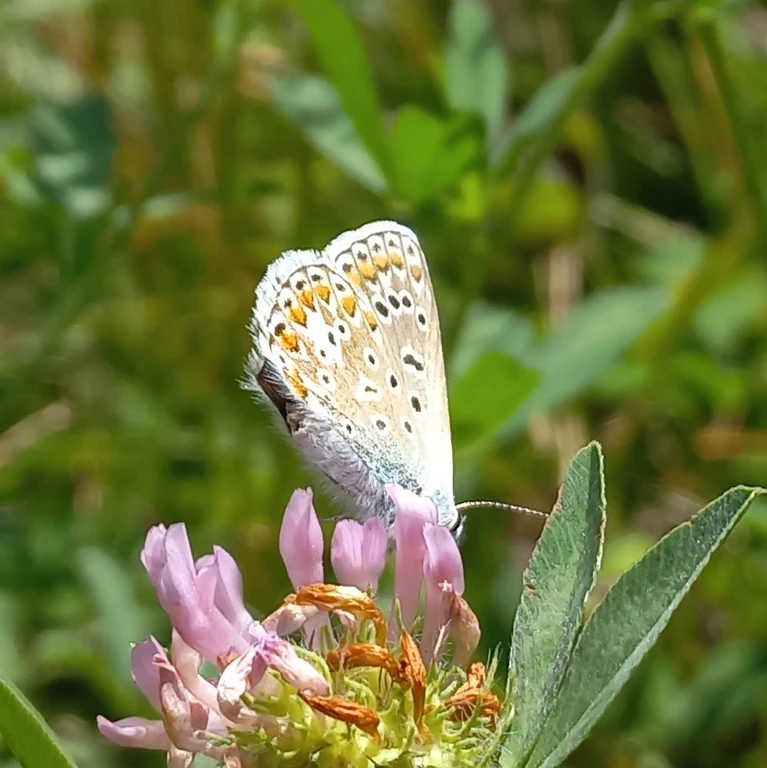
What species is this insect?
Polyommatus icarus
